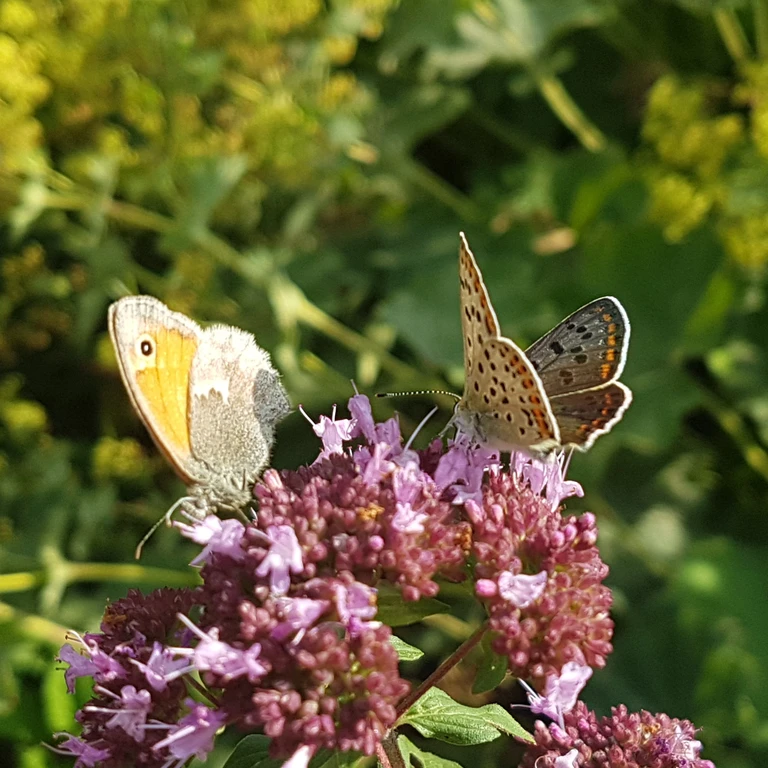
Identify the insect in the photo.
Lycaena tityrus (also Loweia tityrus)
